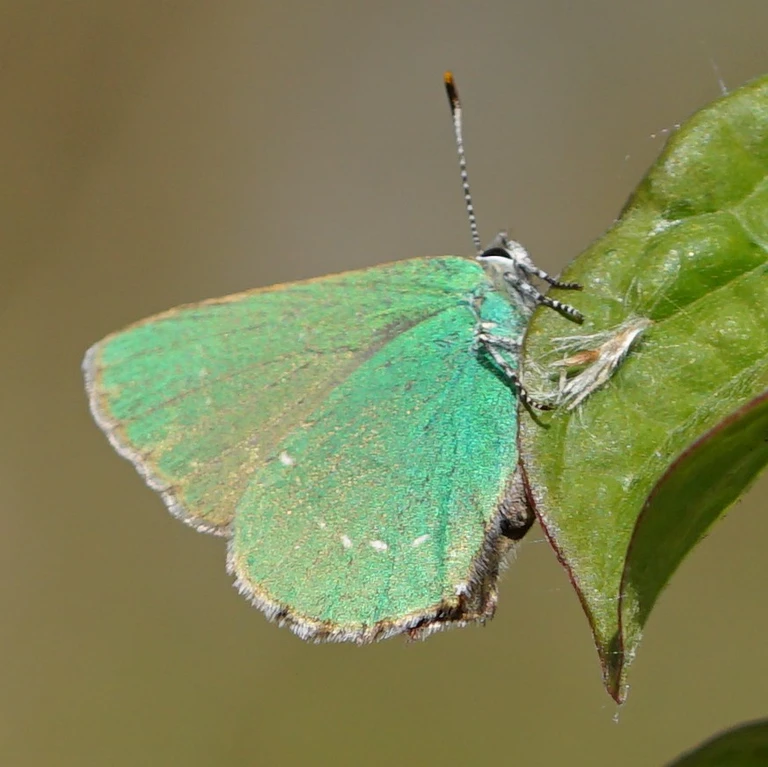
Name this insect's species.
Callophrys rubi
